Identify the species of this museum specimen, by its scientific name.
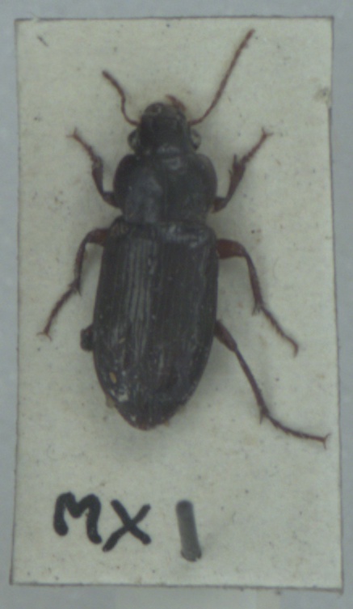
Amara convexiuscula
